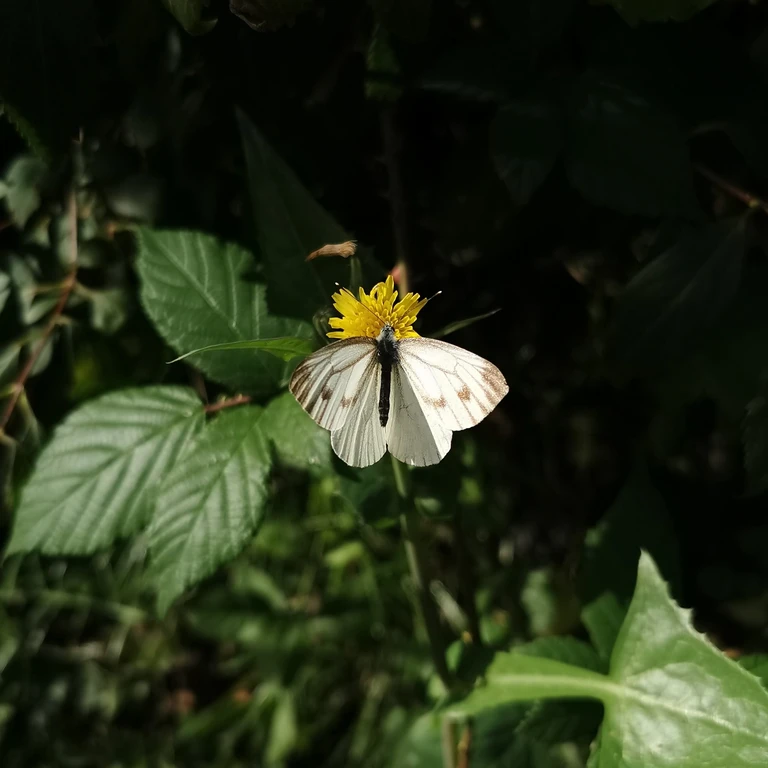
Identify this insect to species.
Pieris napi
